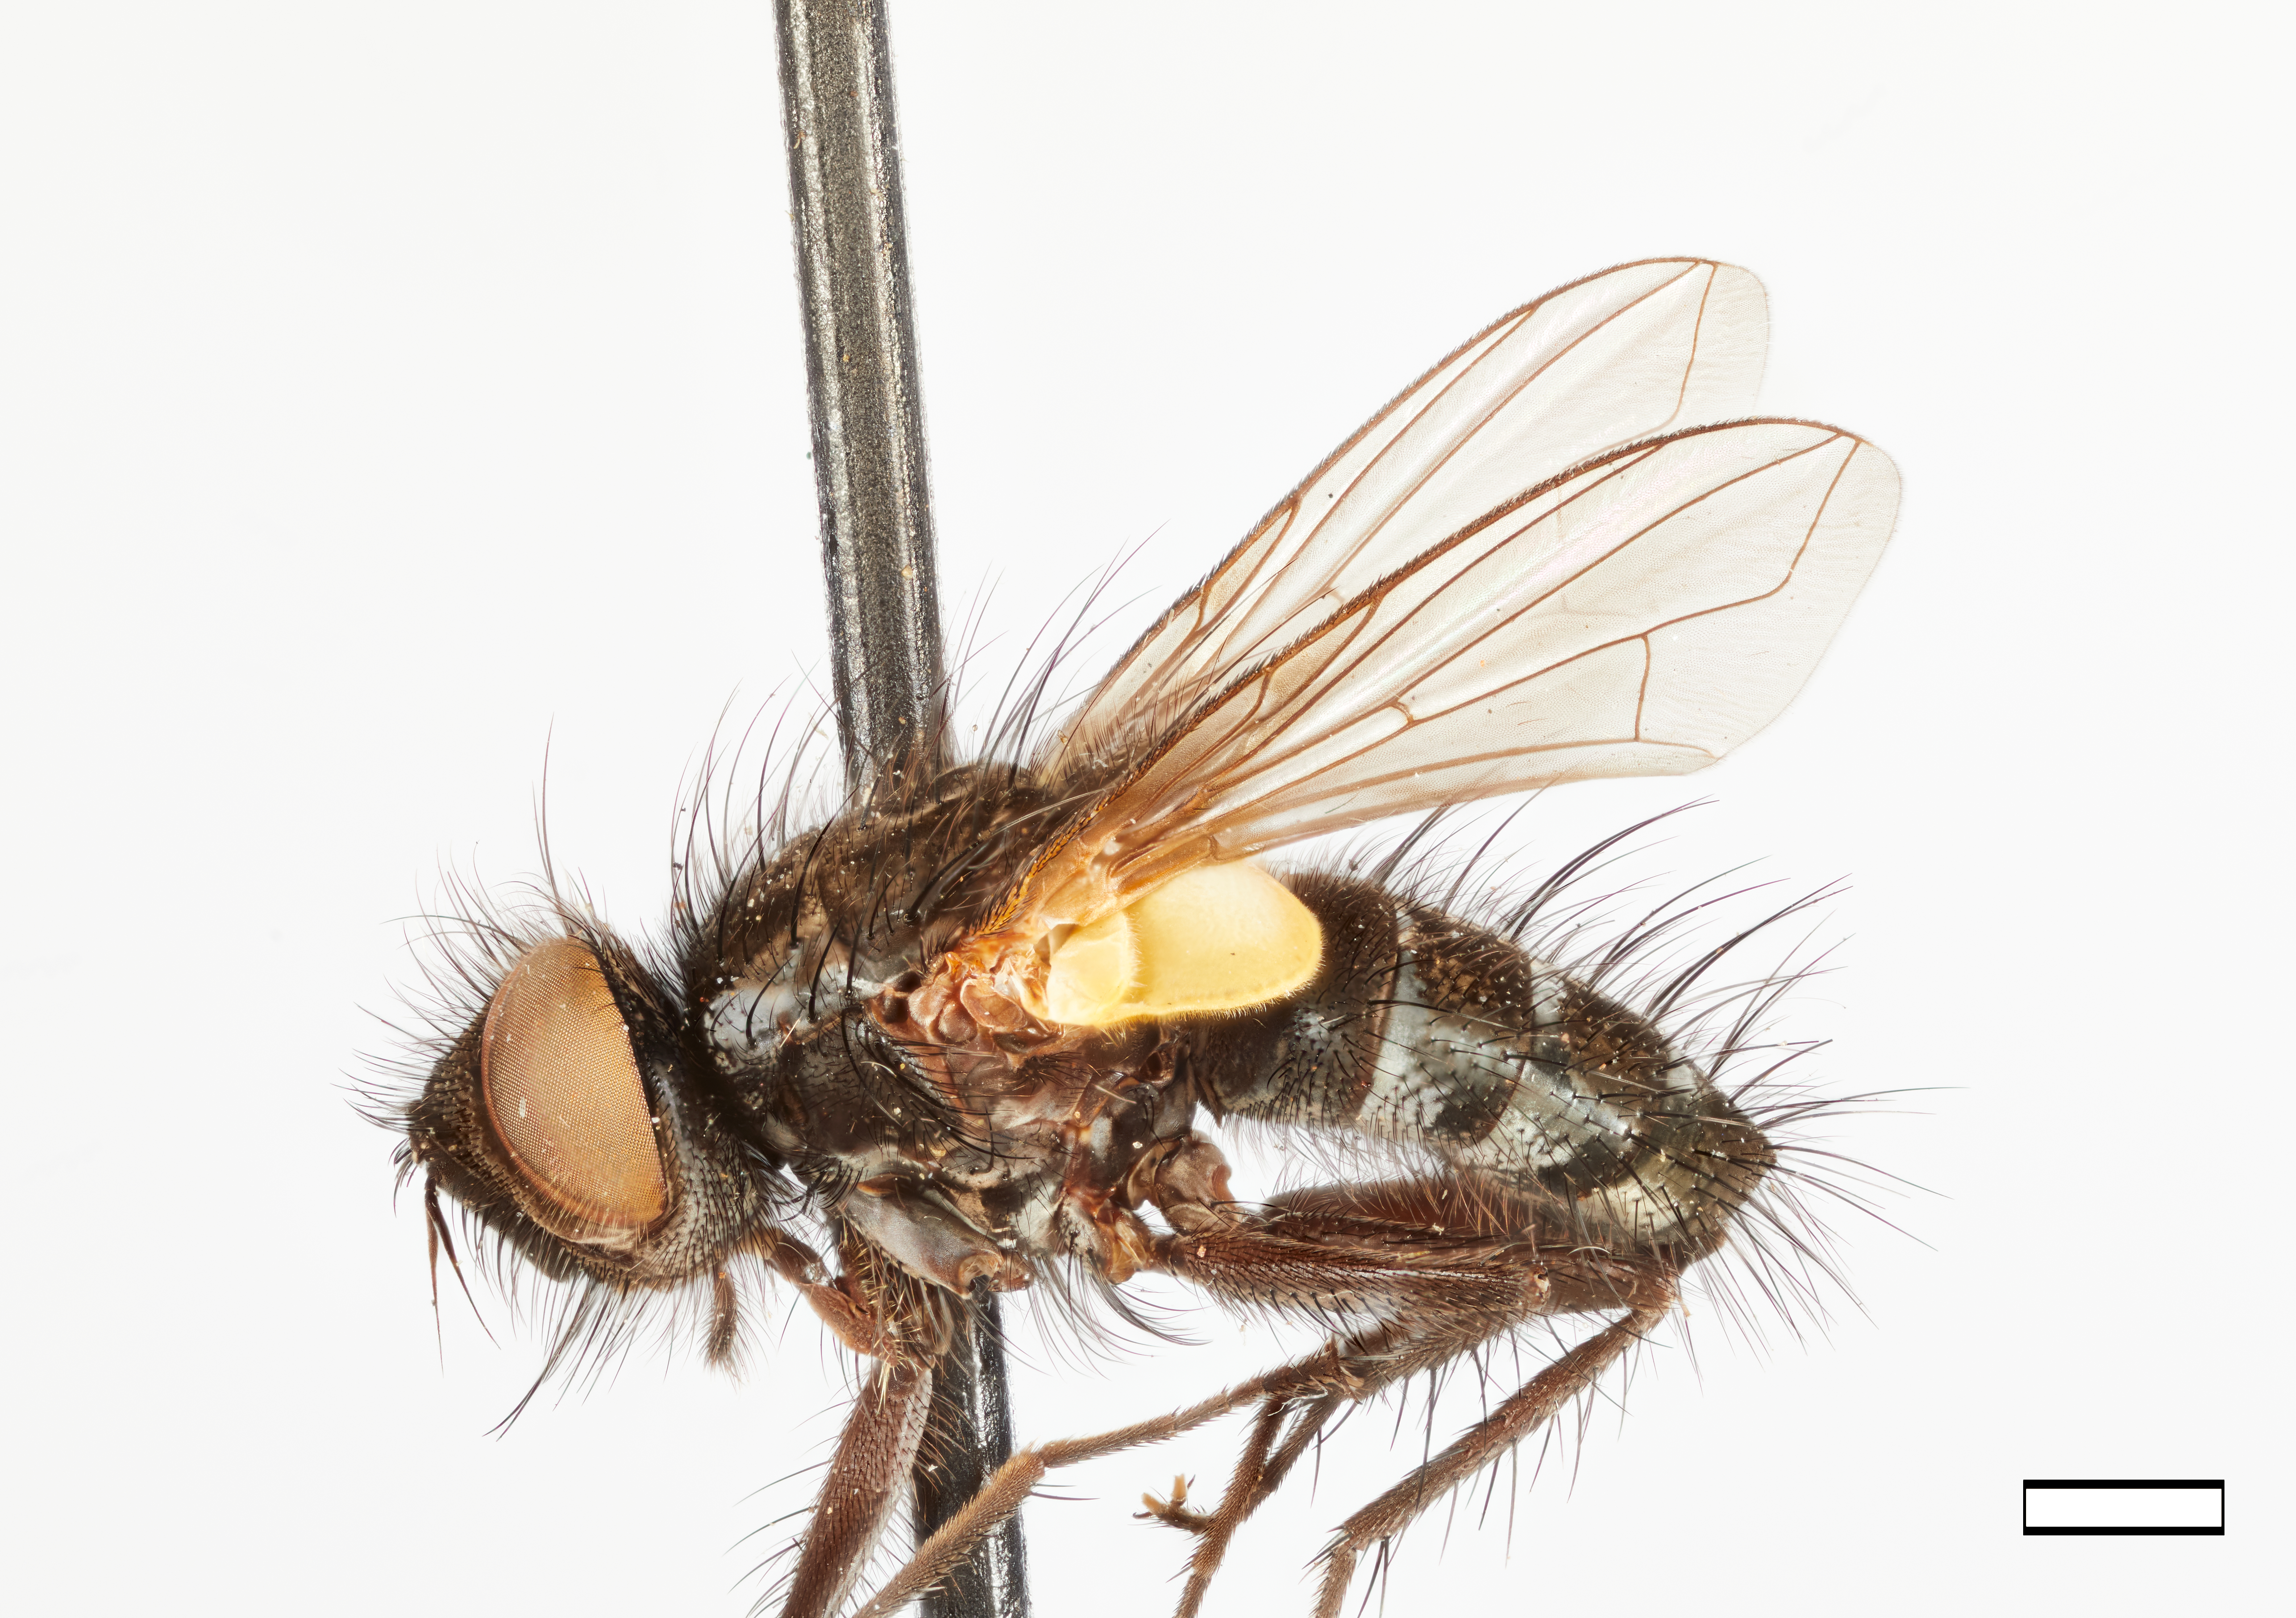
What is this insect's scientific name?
Mellachnus velutinus
